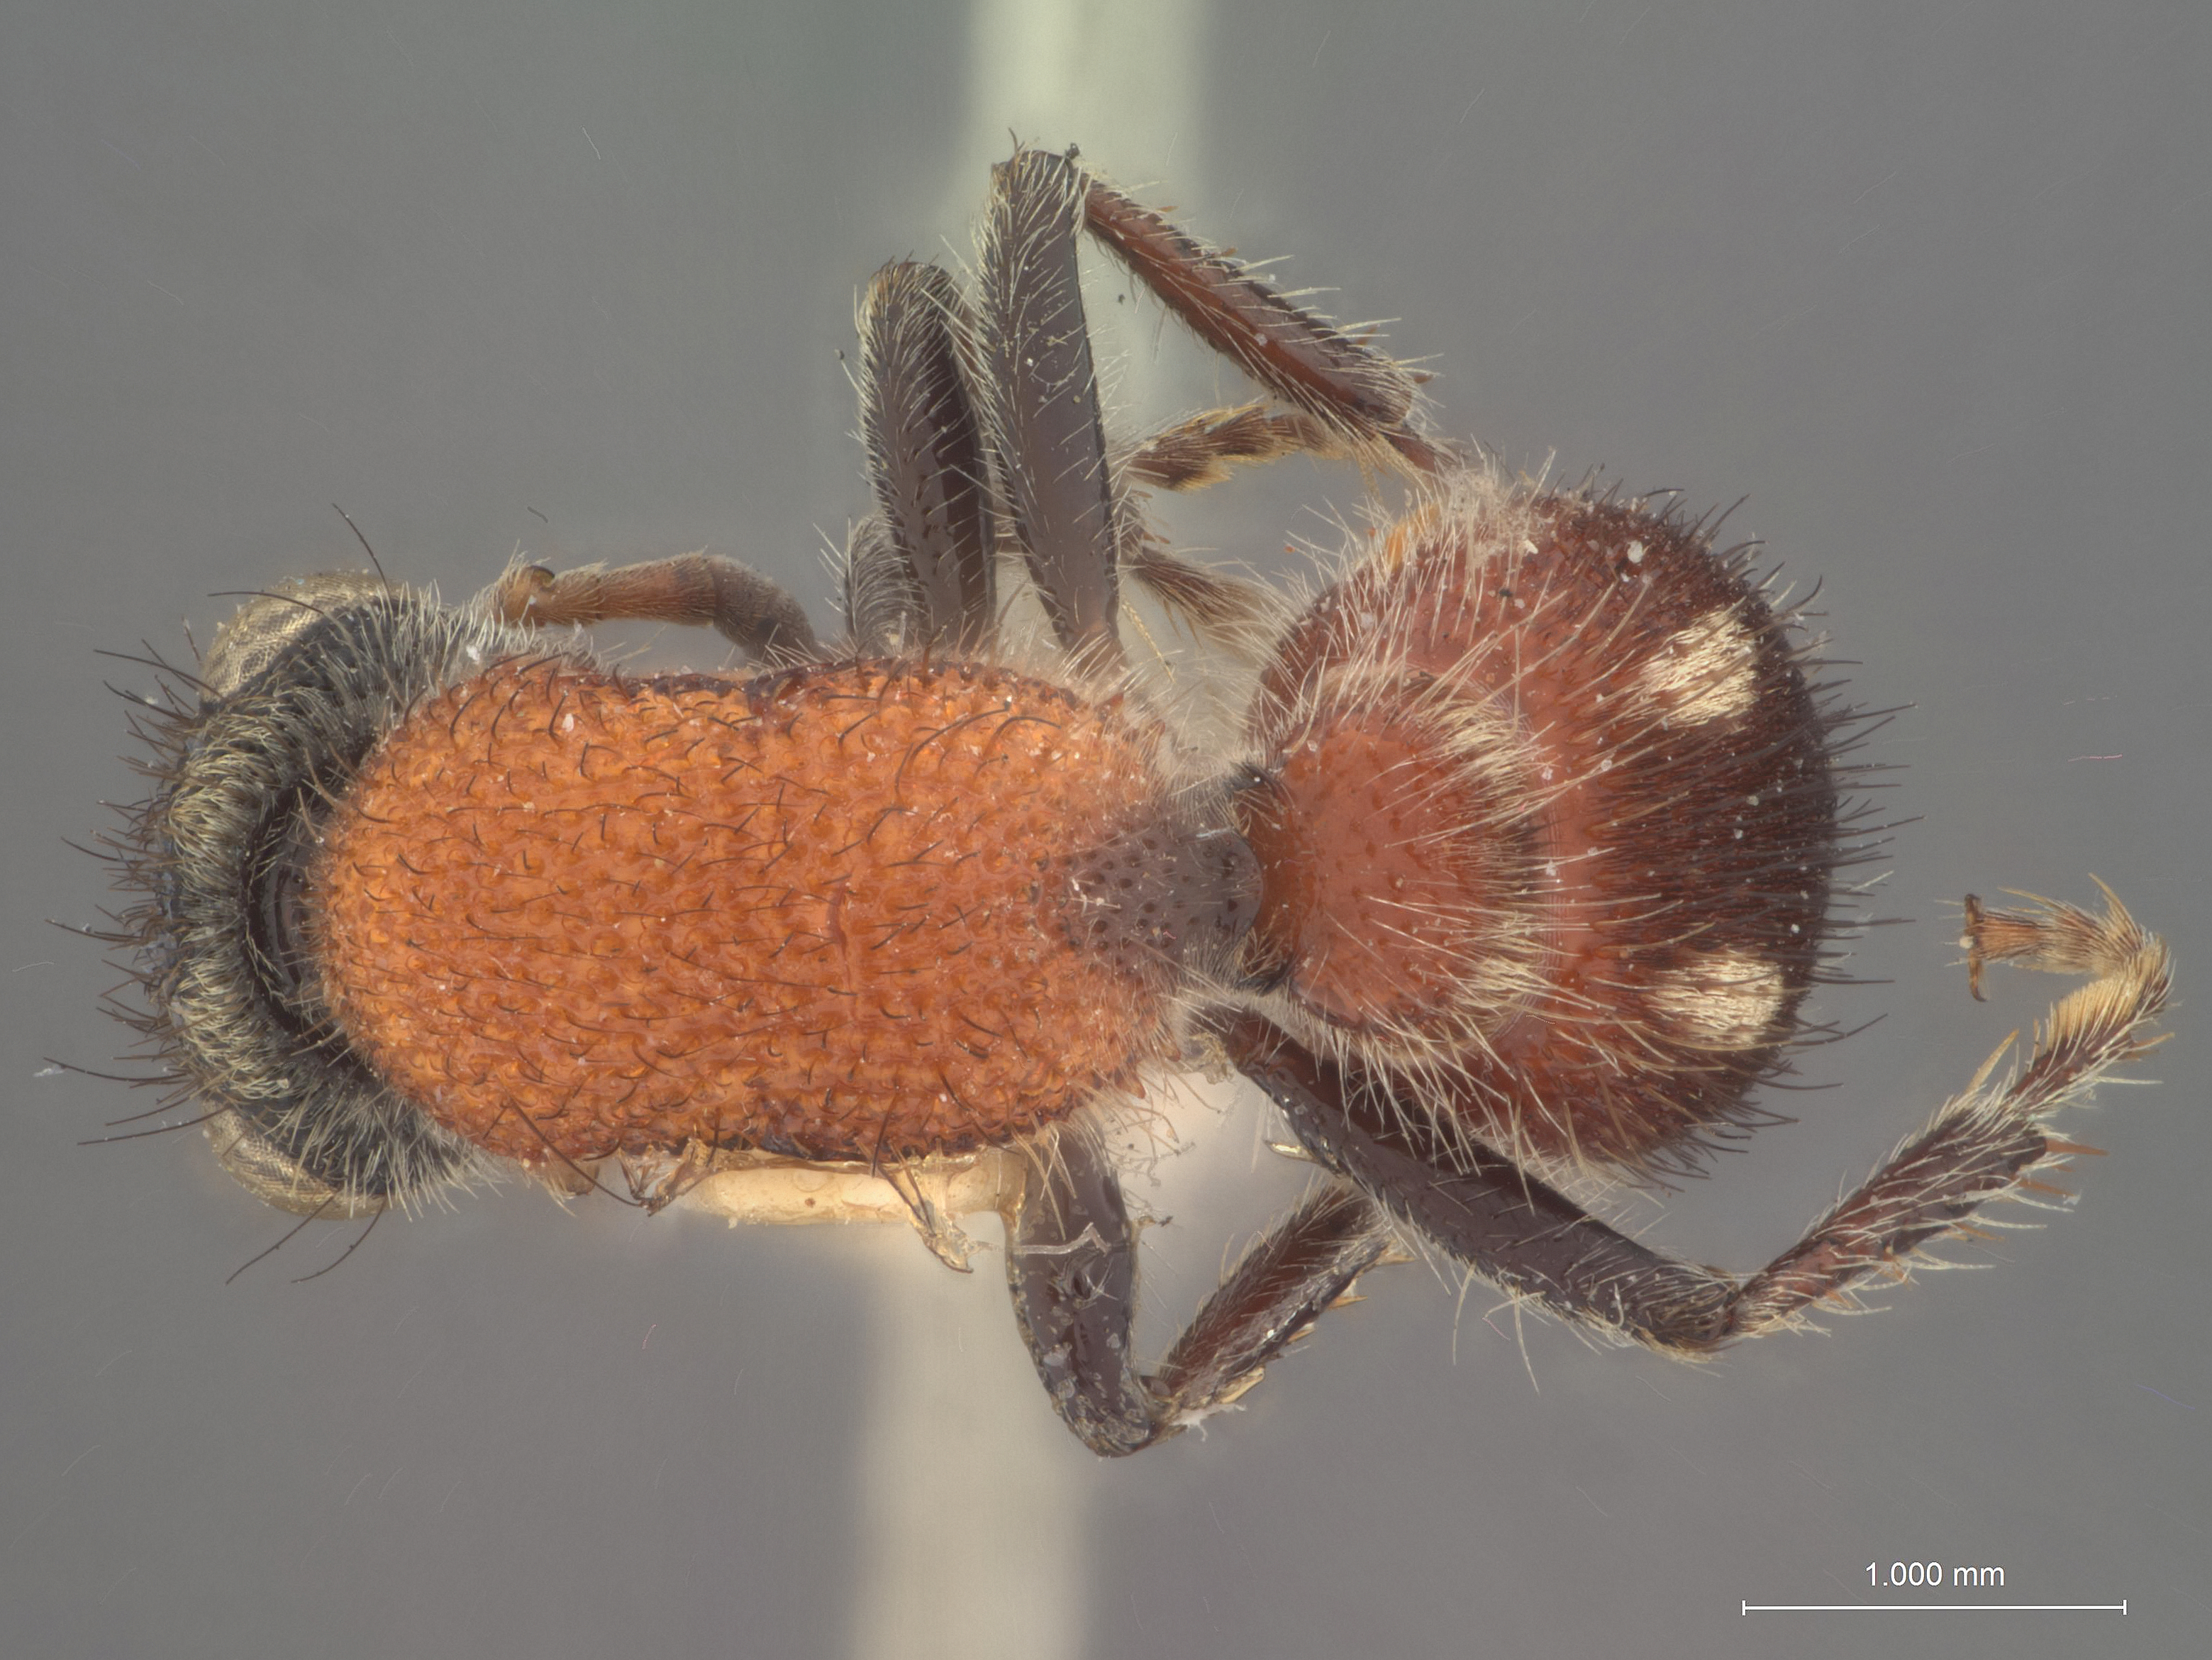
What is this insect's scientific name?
Timulla yungasae
